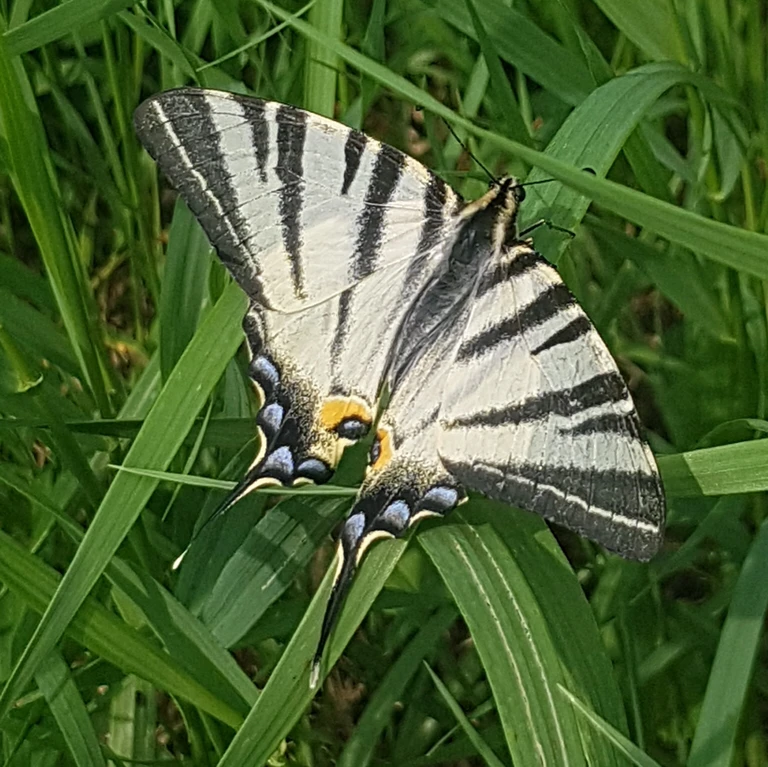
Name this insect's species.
Iphiclides podalirius
